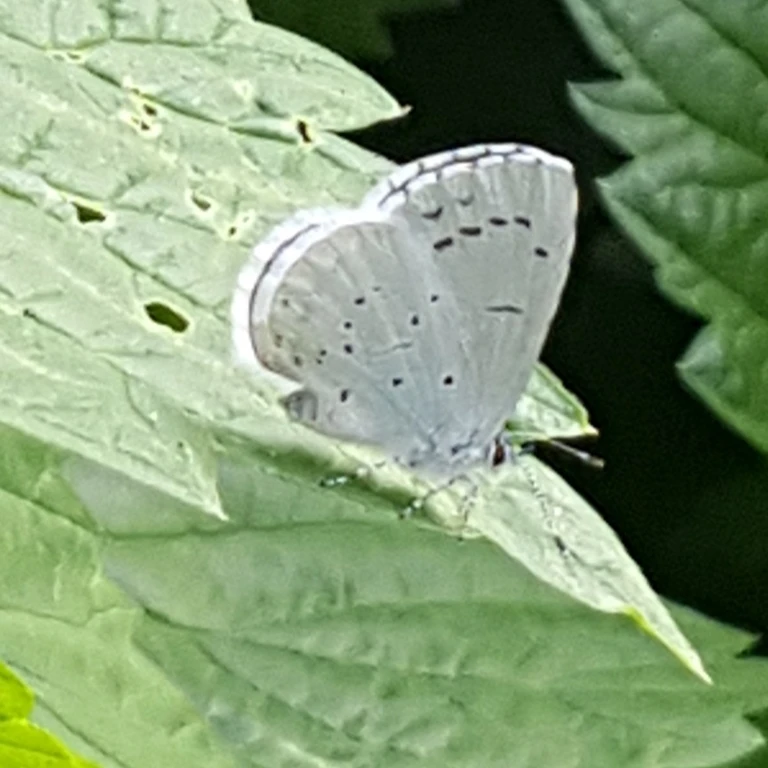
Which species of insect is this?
Celastrina argiolus
